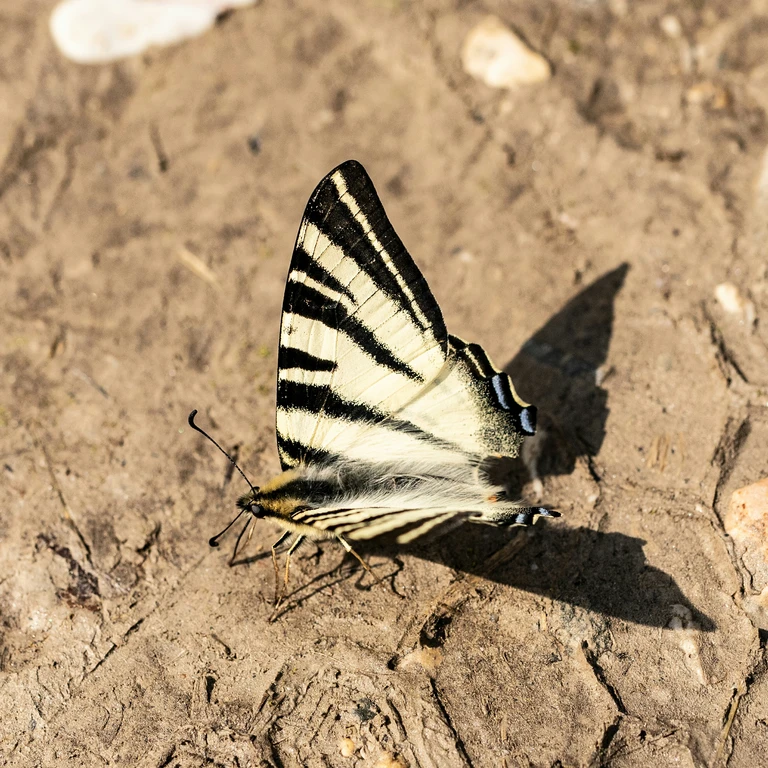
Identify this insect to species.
Iphiclides podalirius
